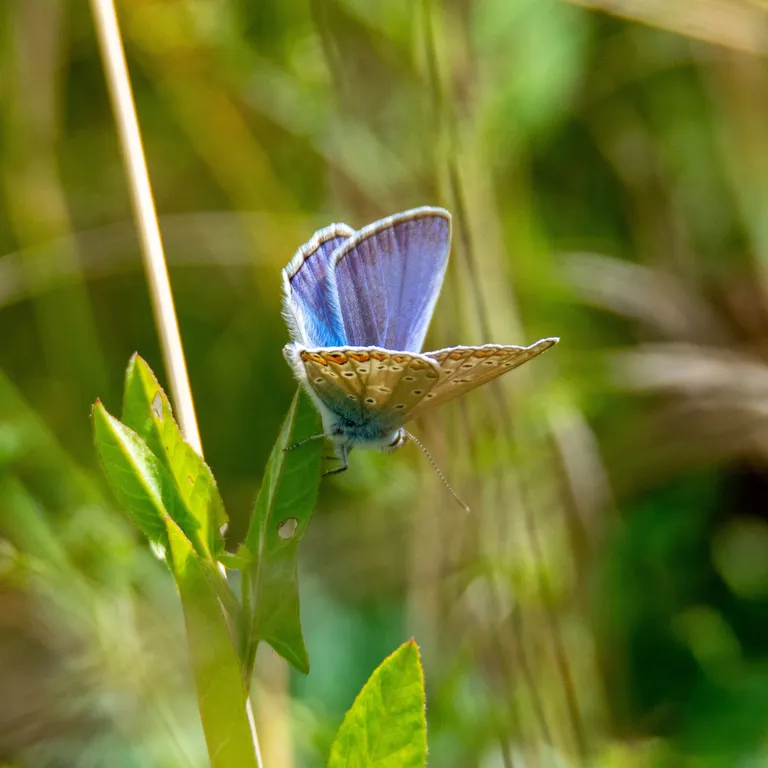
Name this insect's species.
Polyommatus icarus
